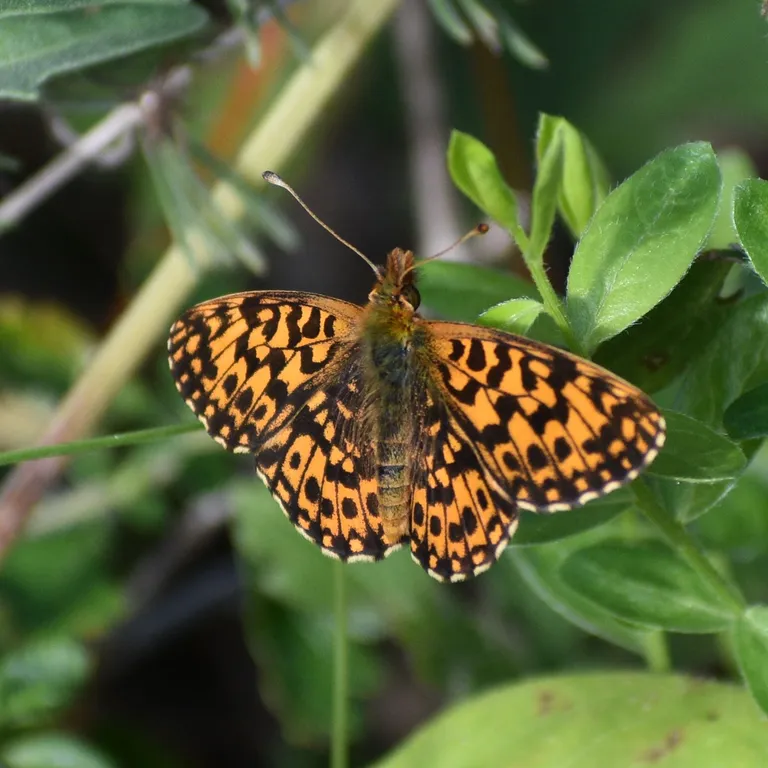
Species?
Boloria dia
